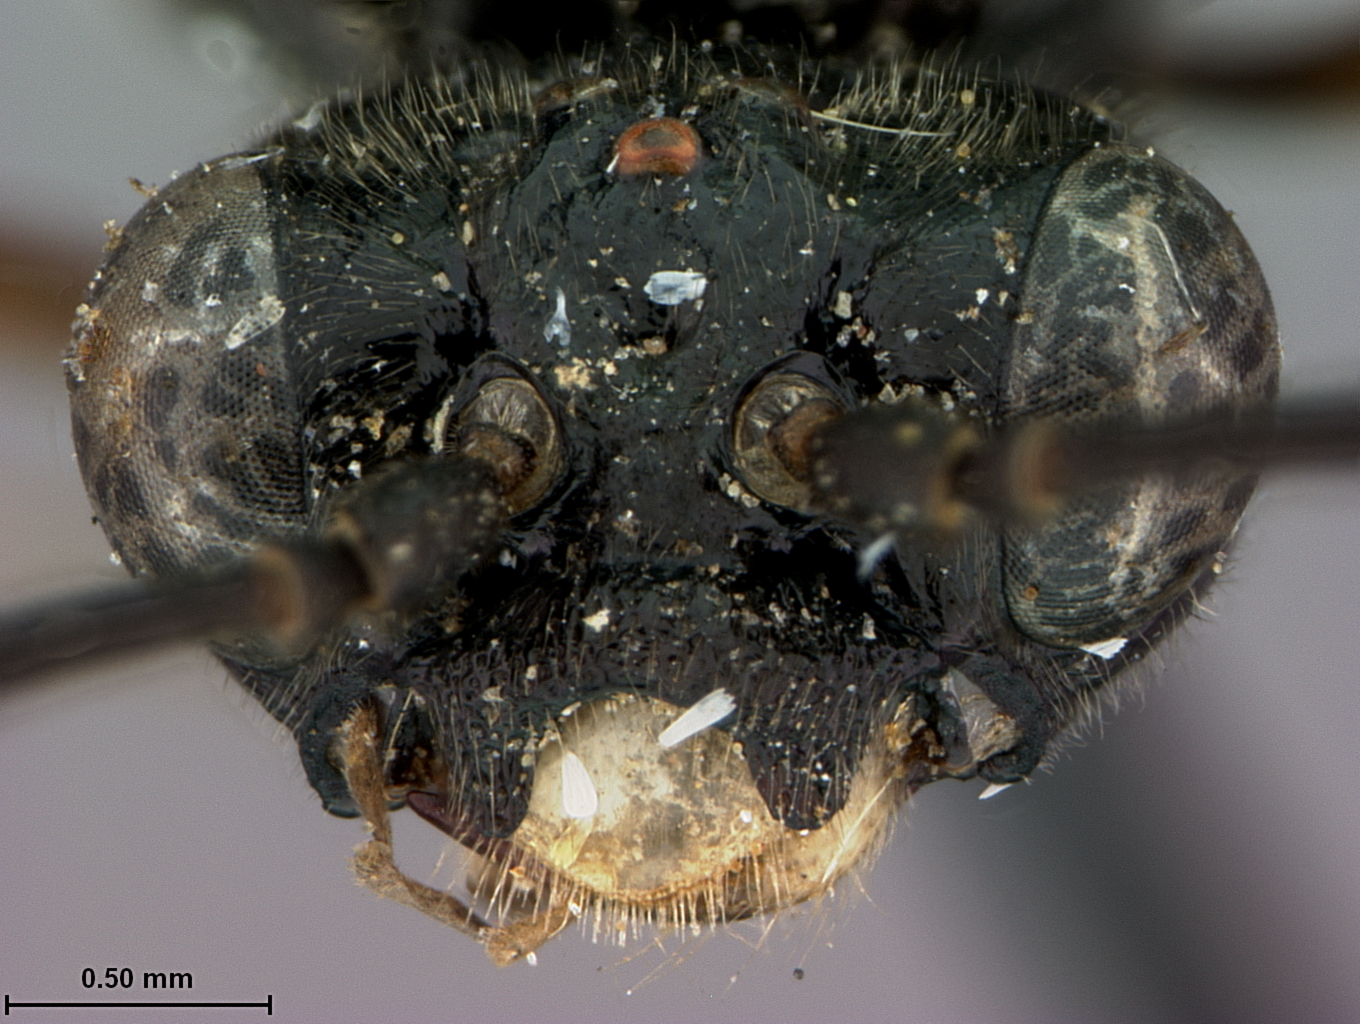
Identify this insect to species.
Taxonus attenatus
